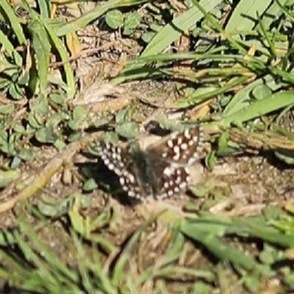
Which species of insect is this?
Pyrgus malvae
